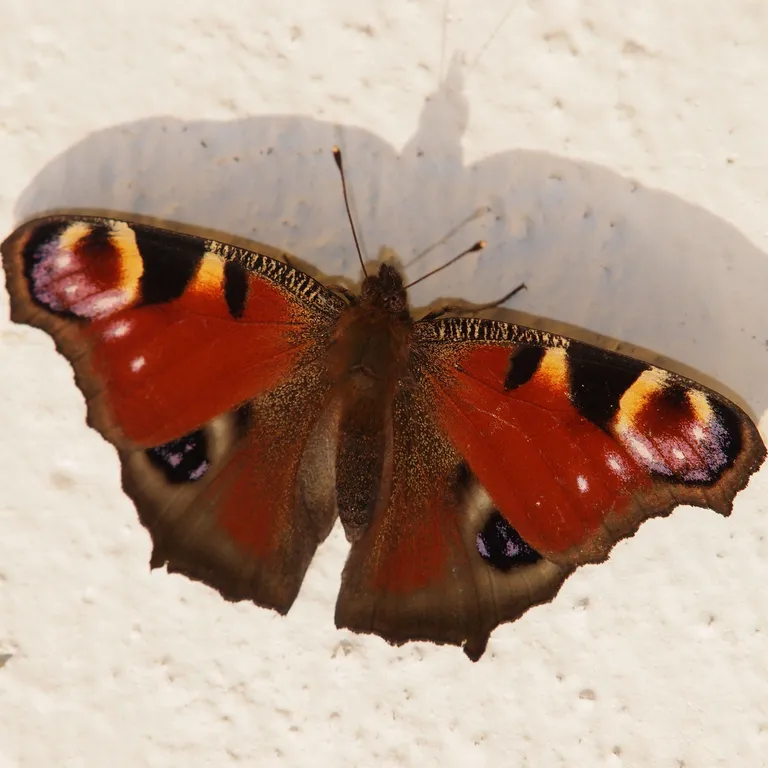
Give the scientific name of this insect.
Aglais io
